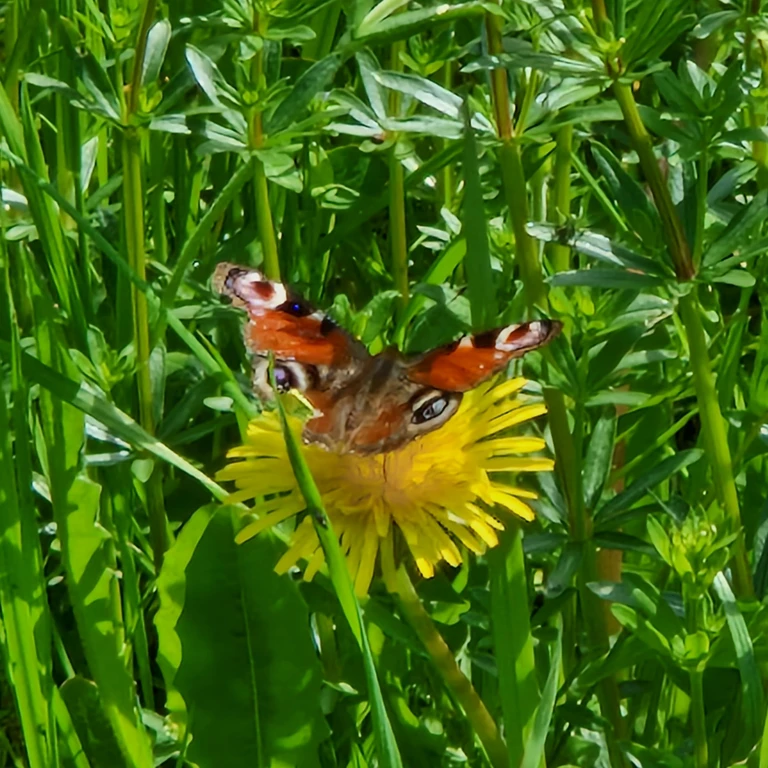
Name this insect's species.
Aglais io
